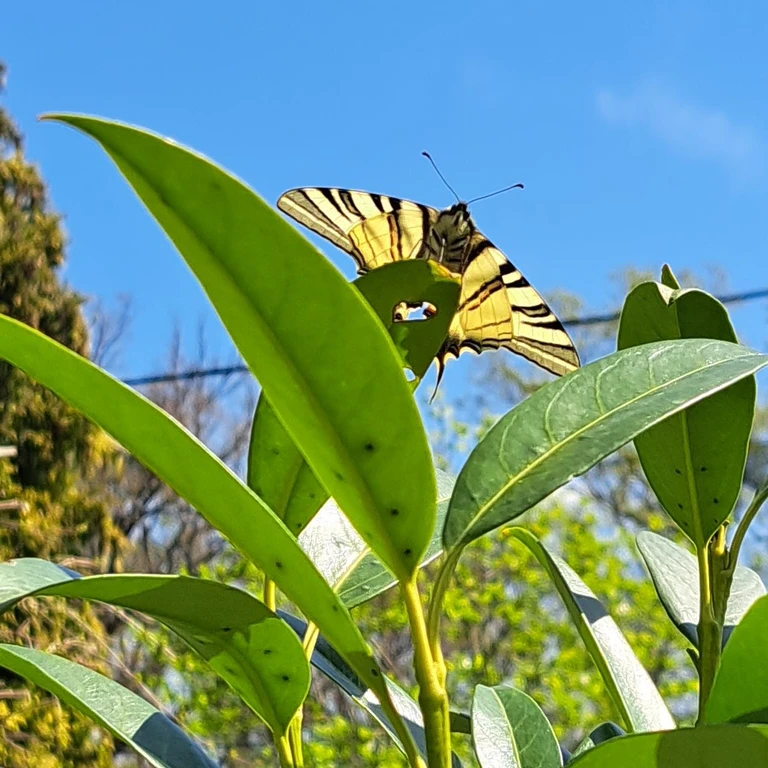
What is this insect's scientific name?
Iphiclides podalirius
